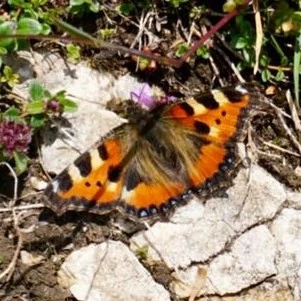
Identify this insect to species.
Aglais urticae
